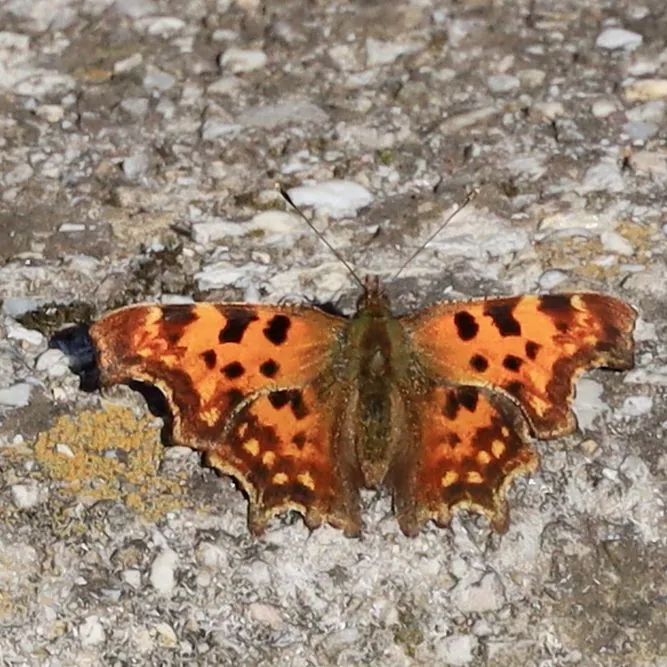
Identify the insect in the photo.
Polygonia c-album
